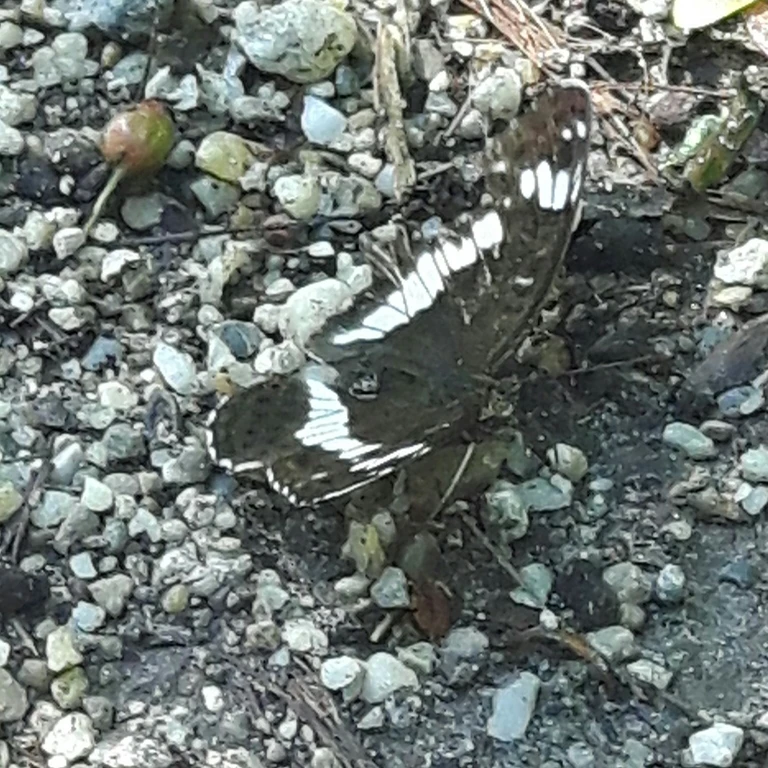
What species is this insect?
Limenitis camilla (also Ladoga camilla)
